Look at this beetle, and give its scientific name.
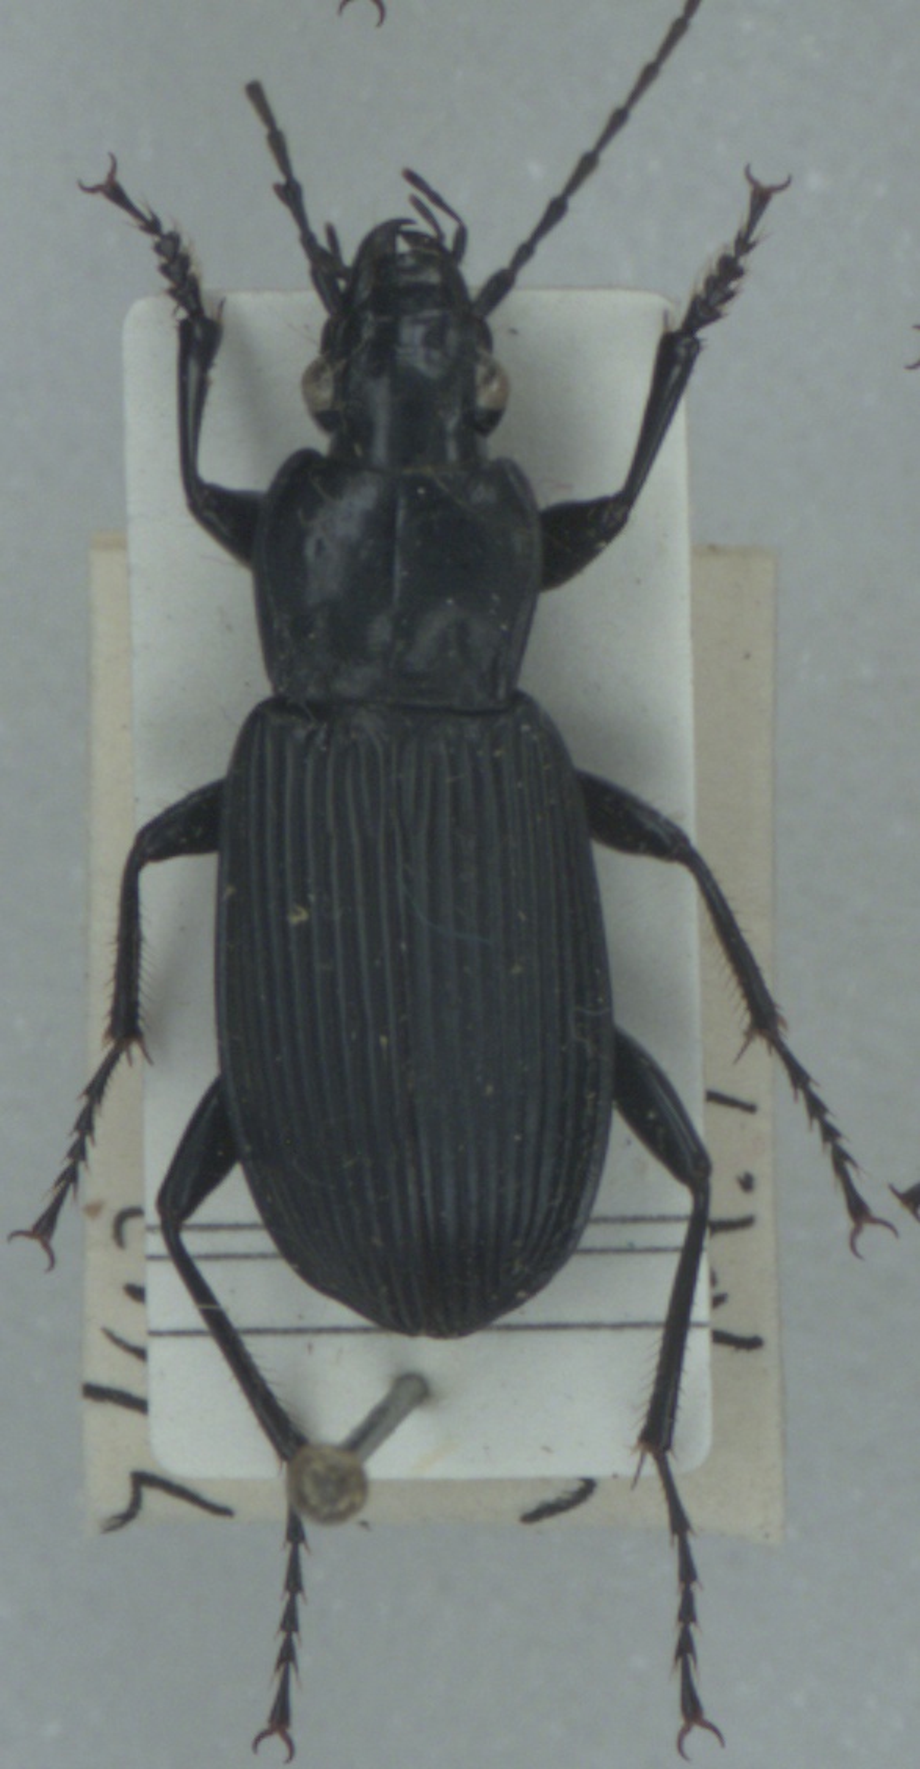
Pterostichus niger
